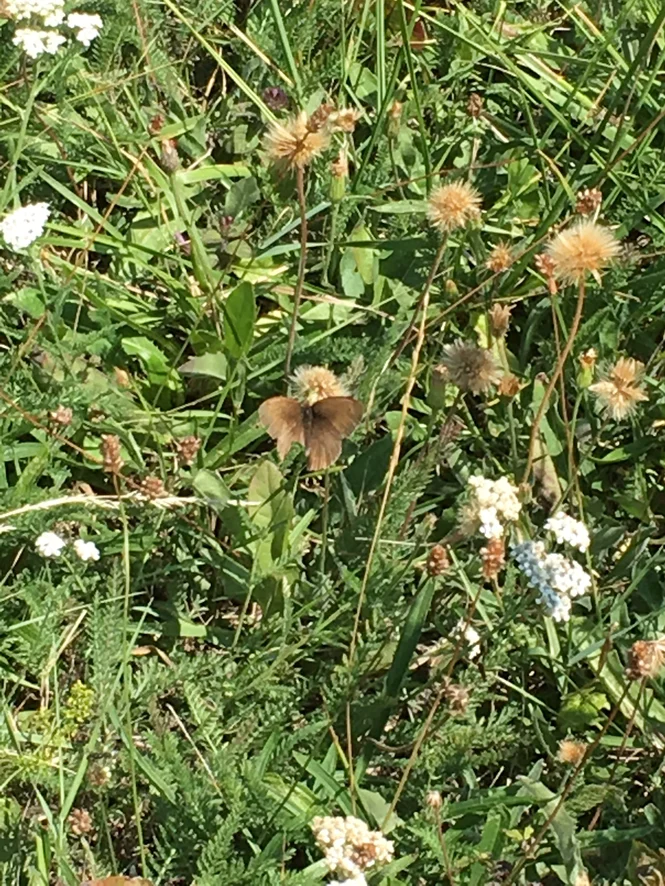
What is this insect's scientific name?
Maniola jurtina
